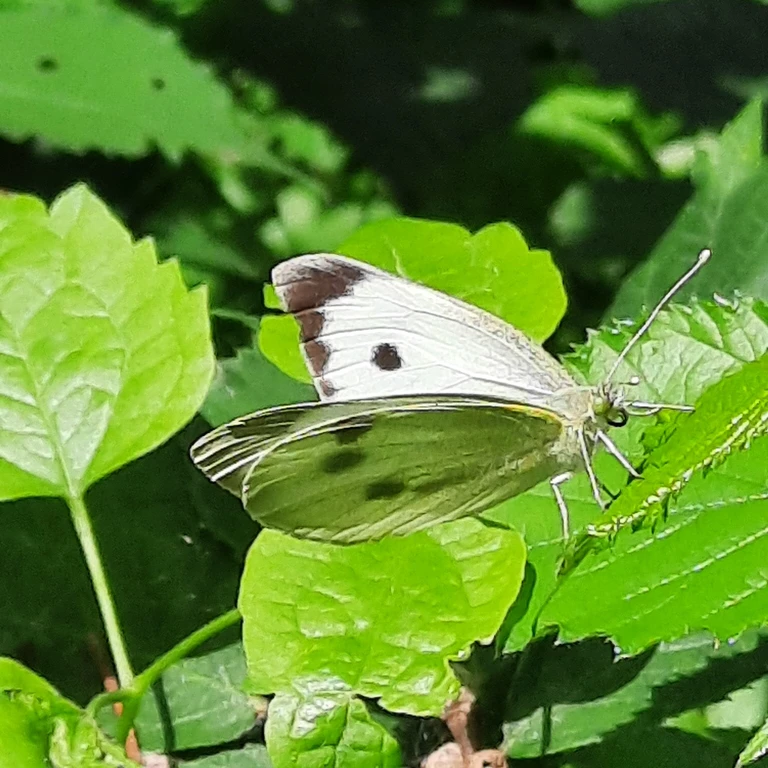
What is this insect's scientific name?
Pieris brassicae
